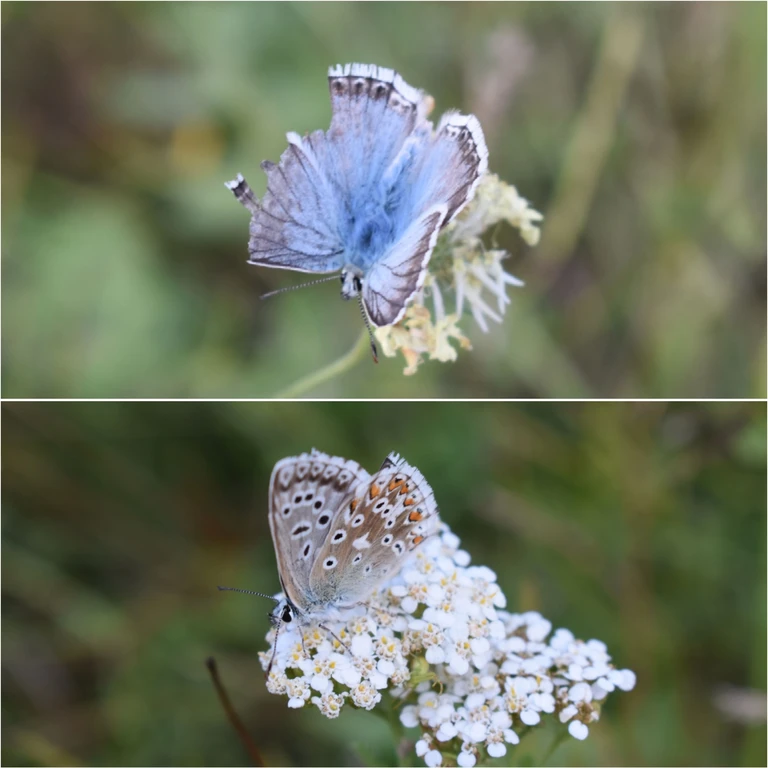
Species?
Lysandra coridon
